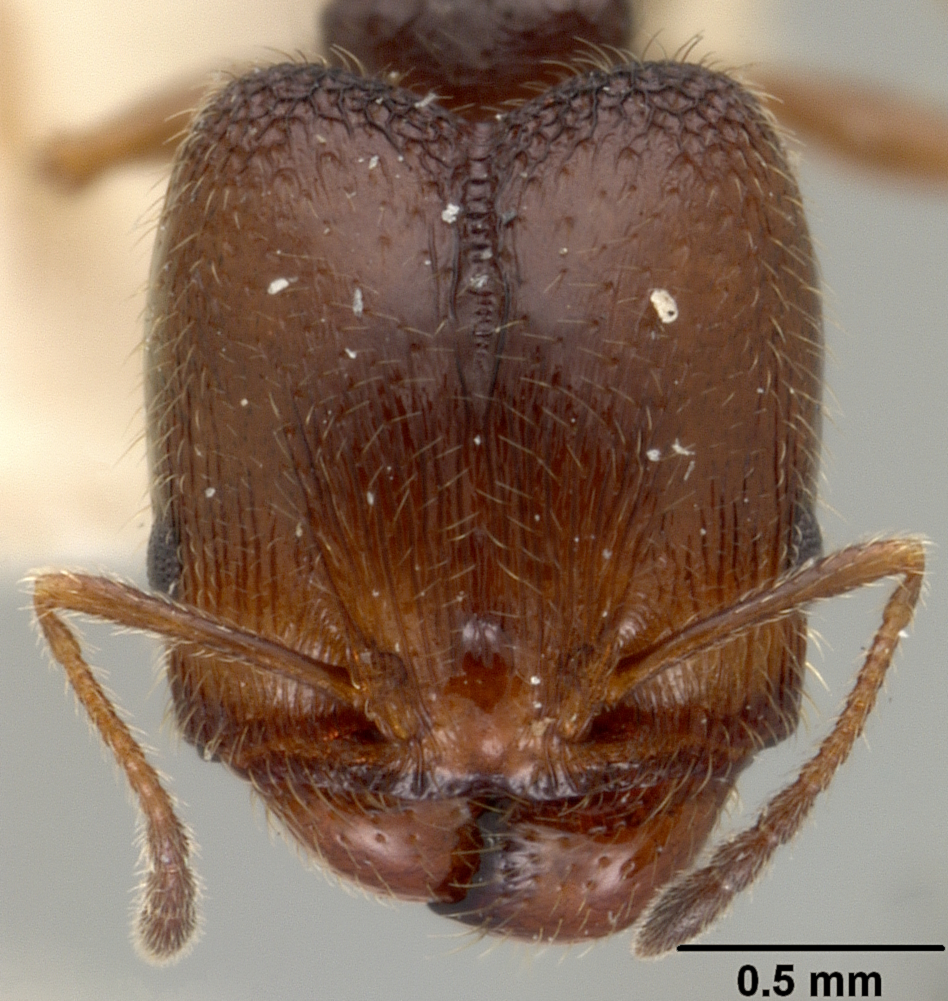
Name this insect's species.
Pheidole pilifera
